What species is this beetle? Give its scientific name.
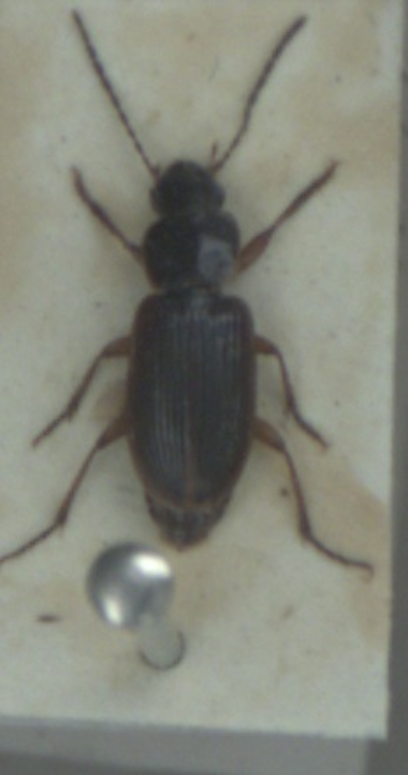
Stenolophus mixtus
